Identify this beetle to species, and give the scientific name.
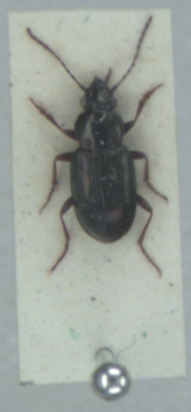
Pogonus chalceus
